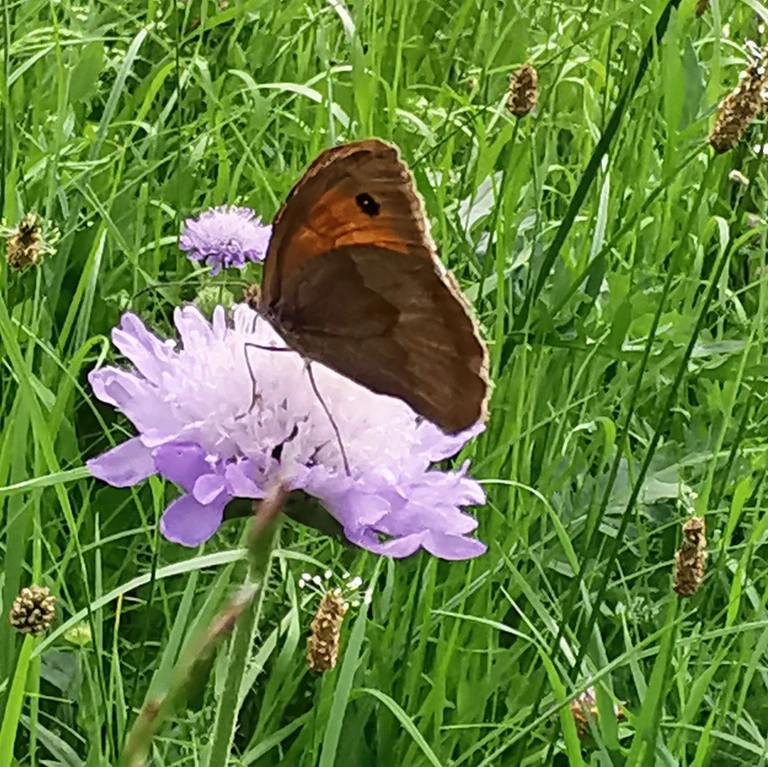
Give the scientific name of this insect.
Maniola jurtina
